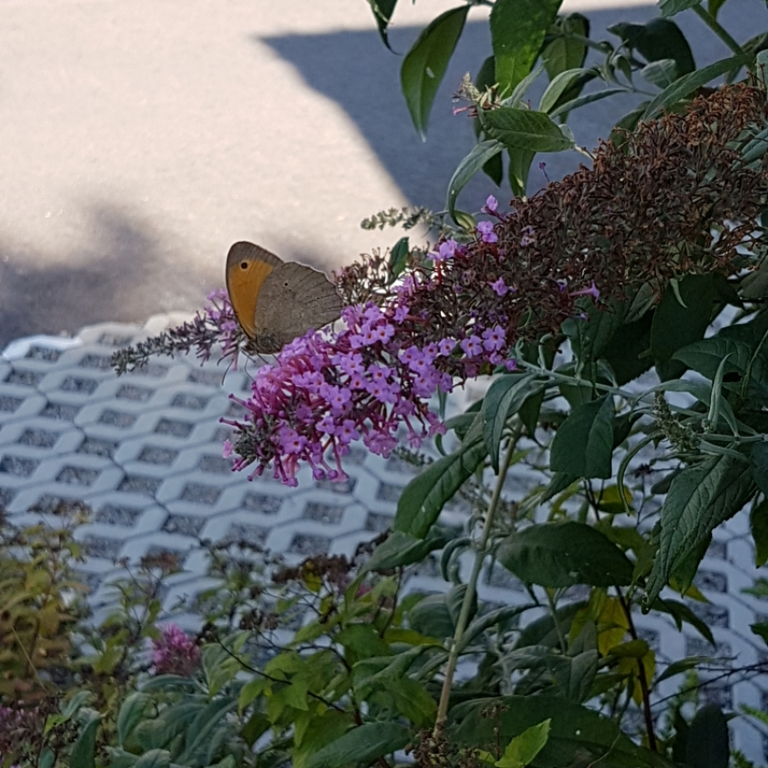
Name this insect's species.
Maniola jurtina
